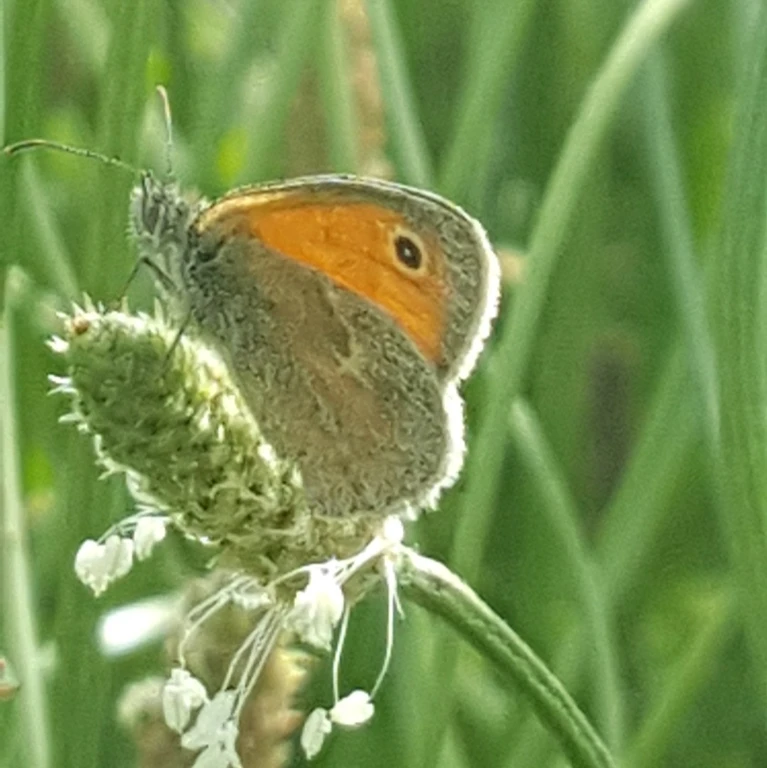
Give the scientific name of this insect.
Coenonympha pamphilus
